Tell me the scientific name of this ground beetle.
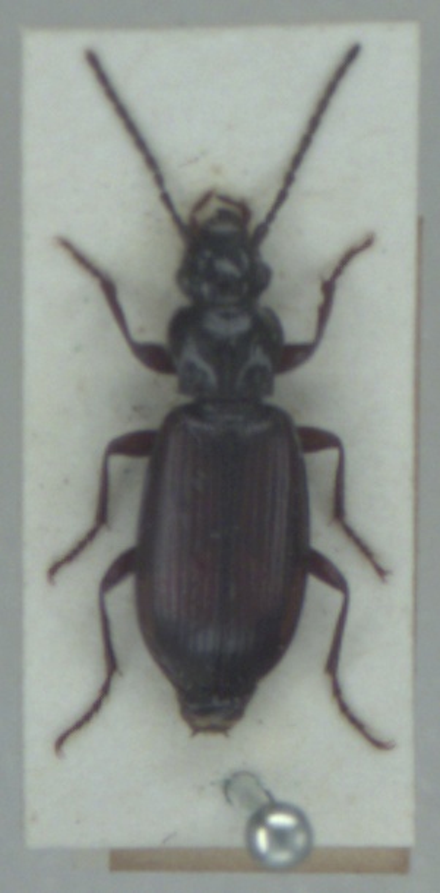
Patrobus septentrionis
